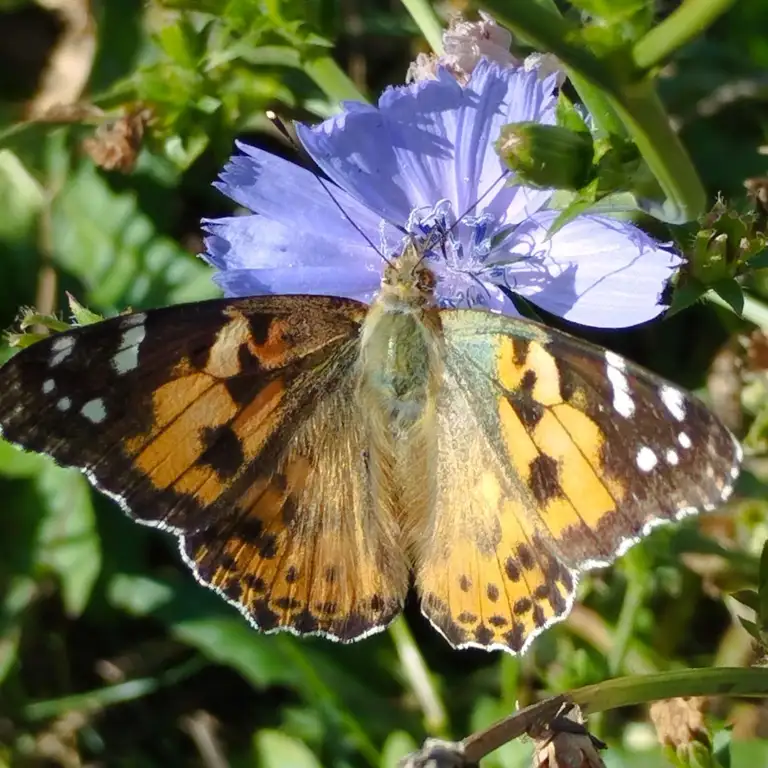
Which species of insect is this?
Vanessa cardui
